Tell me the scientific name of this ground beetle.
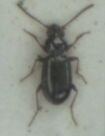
Bembidion lampros
